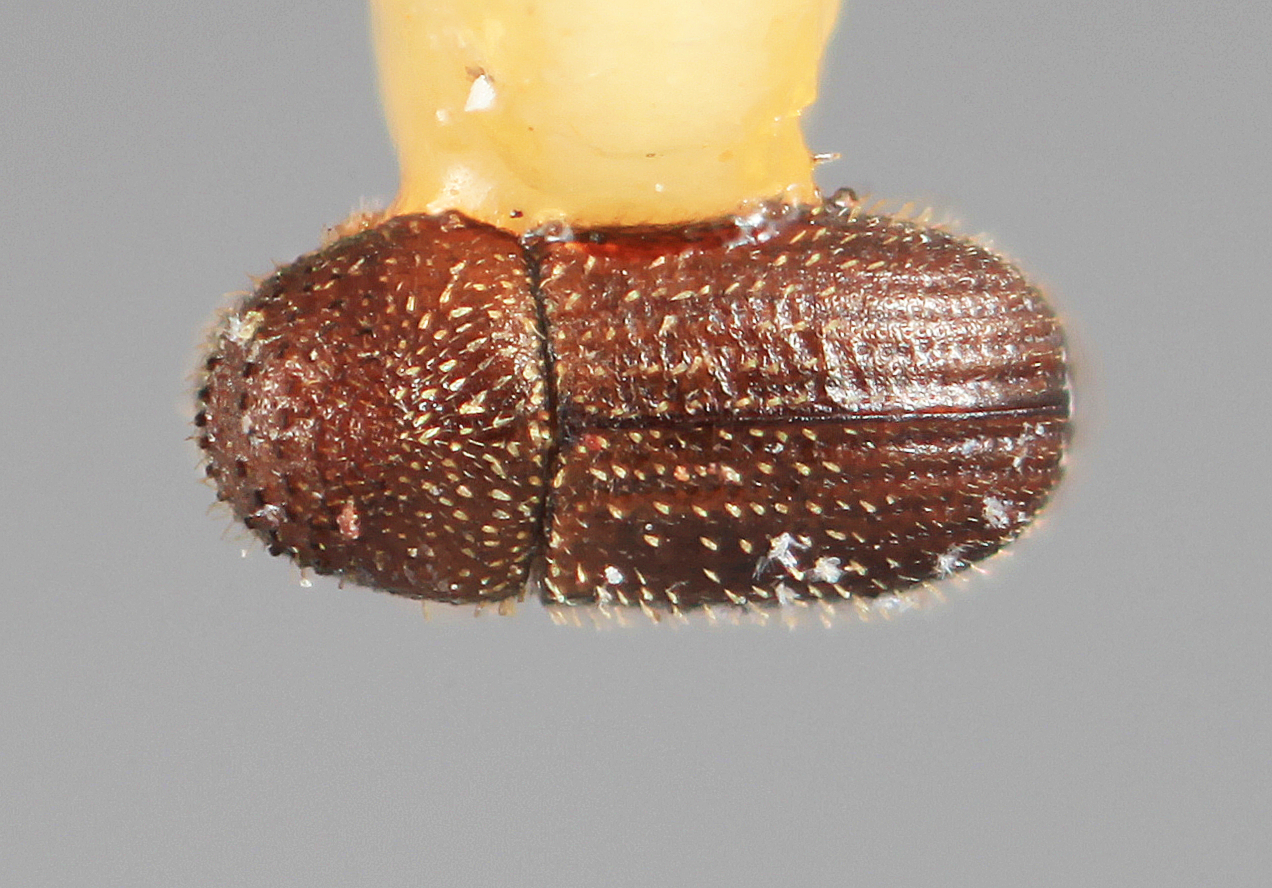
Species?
Hypothenemus teretis
